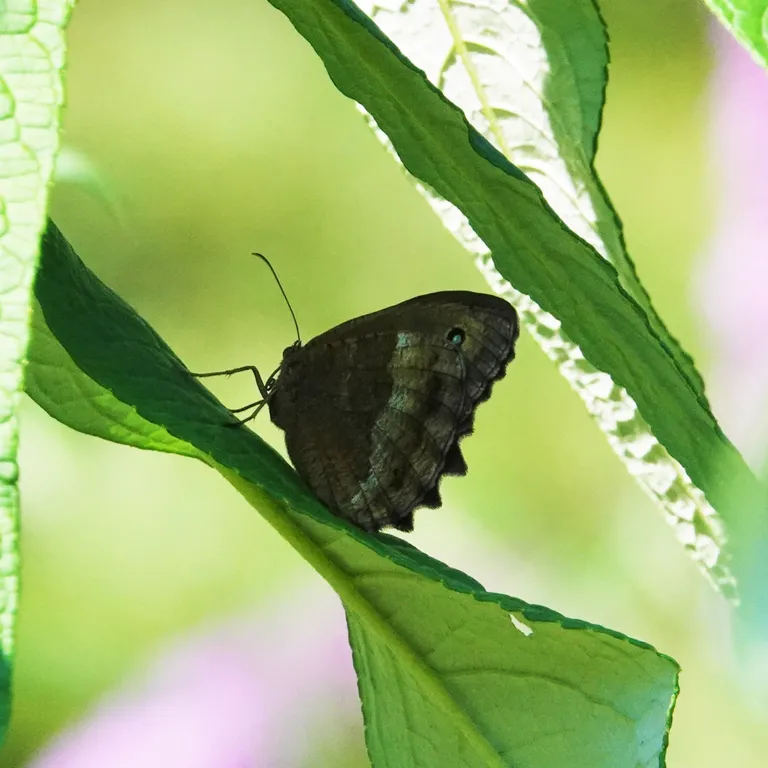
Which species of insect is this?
Minois dryas
